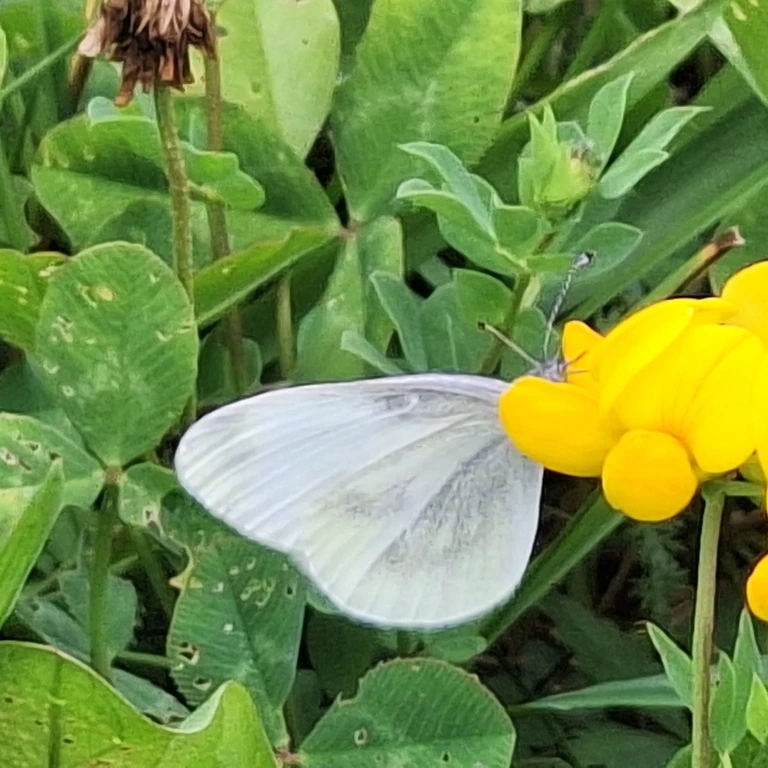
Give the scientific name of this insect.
Leptidea sinapis/juvernica
